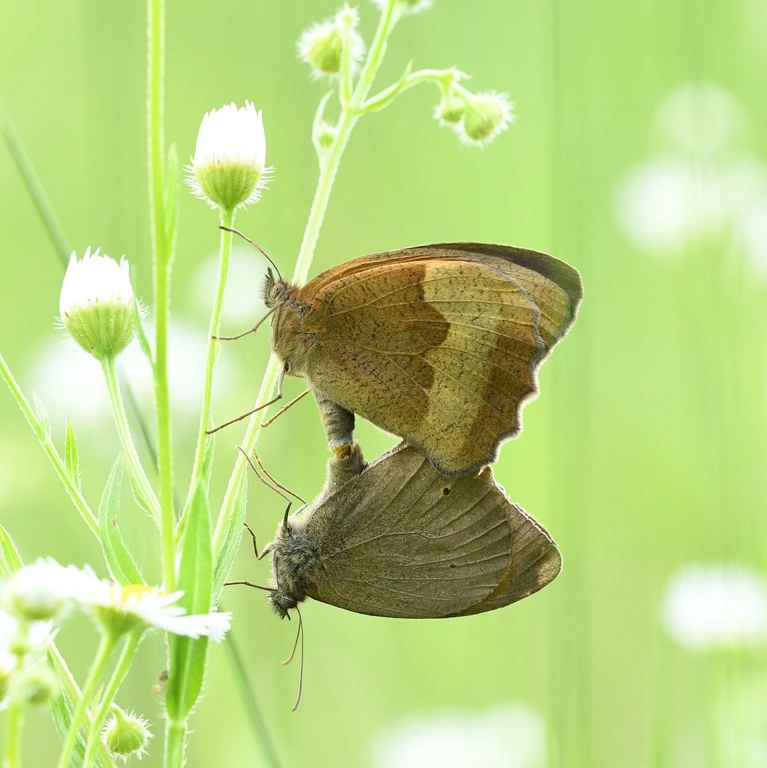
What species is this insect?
Maniola jurtina
